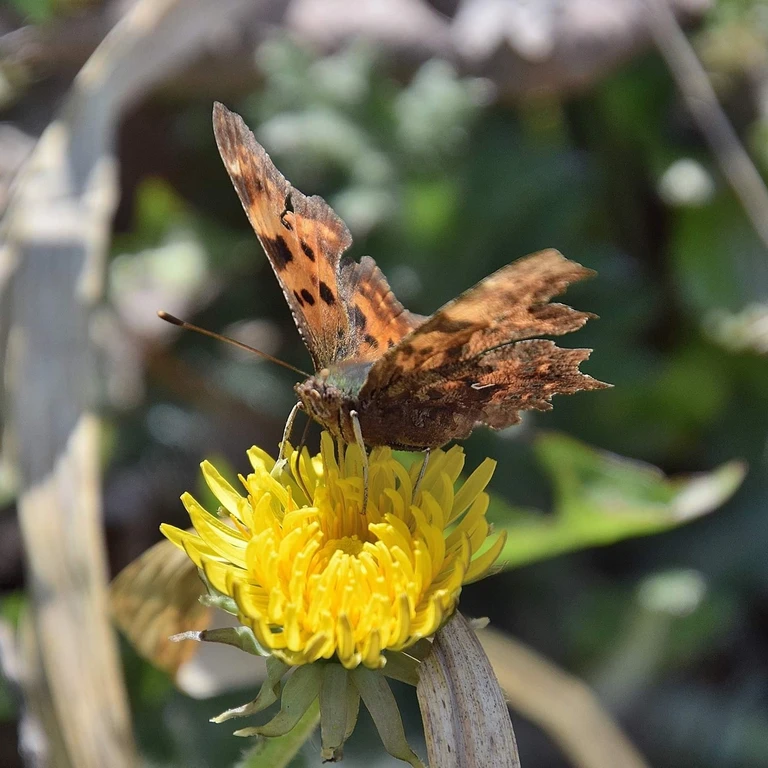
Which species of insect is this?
Polygonia c-album
